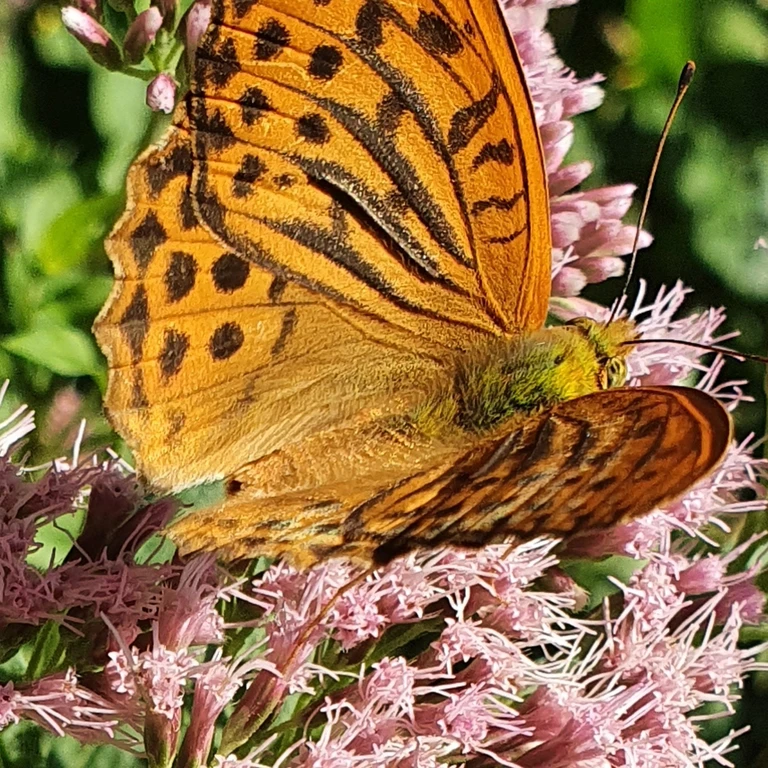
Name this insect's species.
Argynnis paphia
